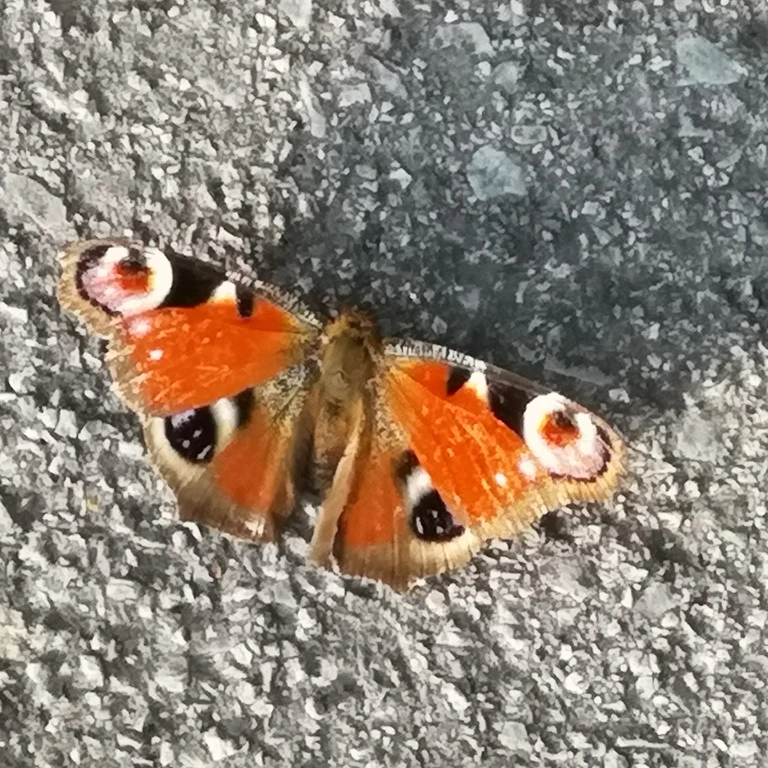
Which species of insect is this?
Aglais io
